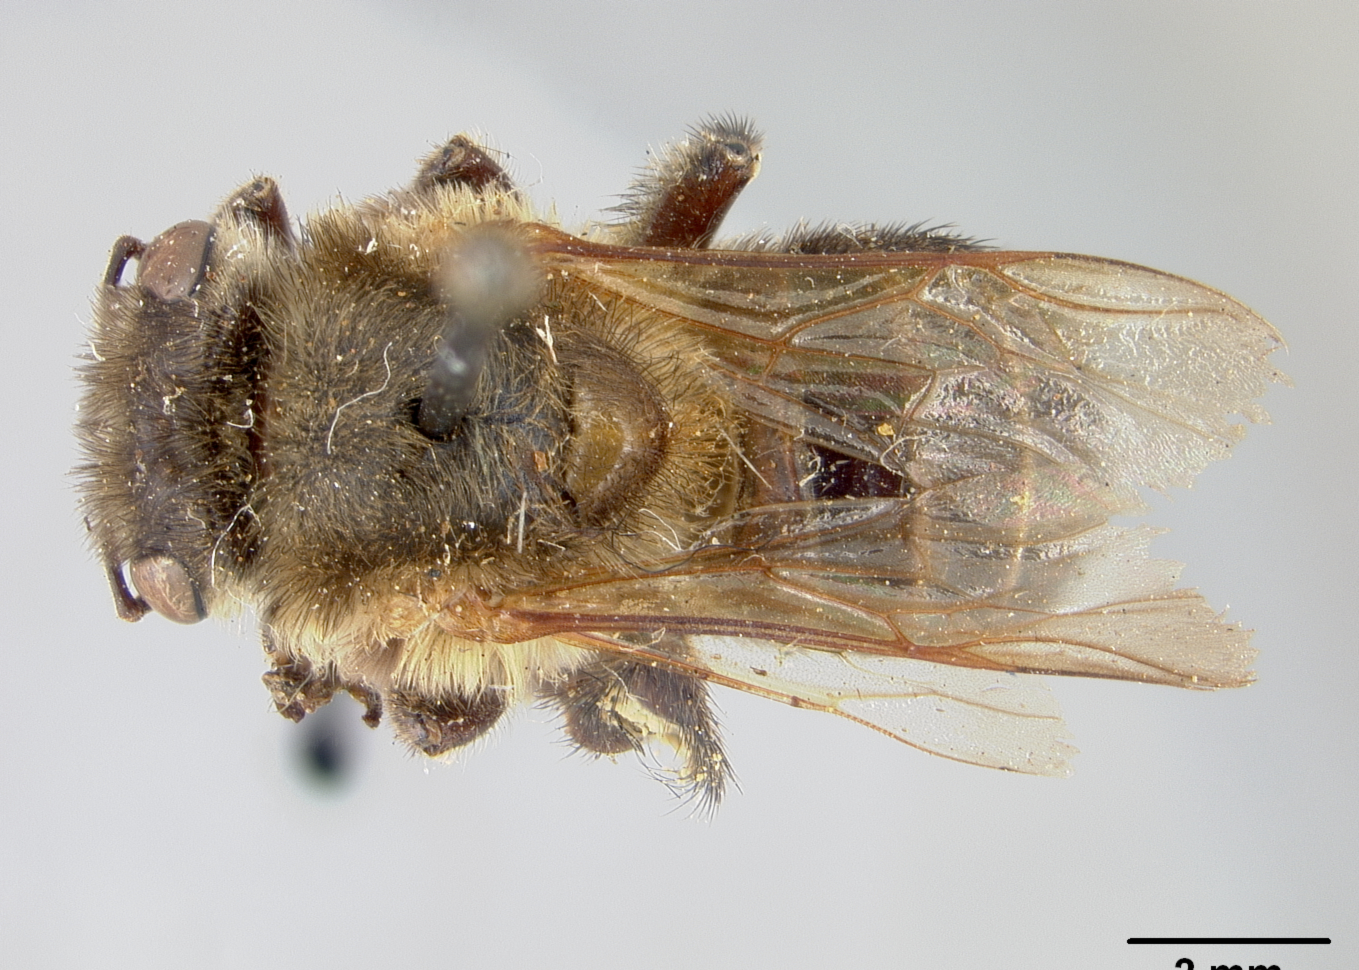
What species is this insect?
Melipona fasciata
